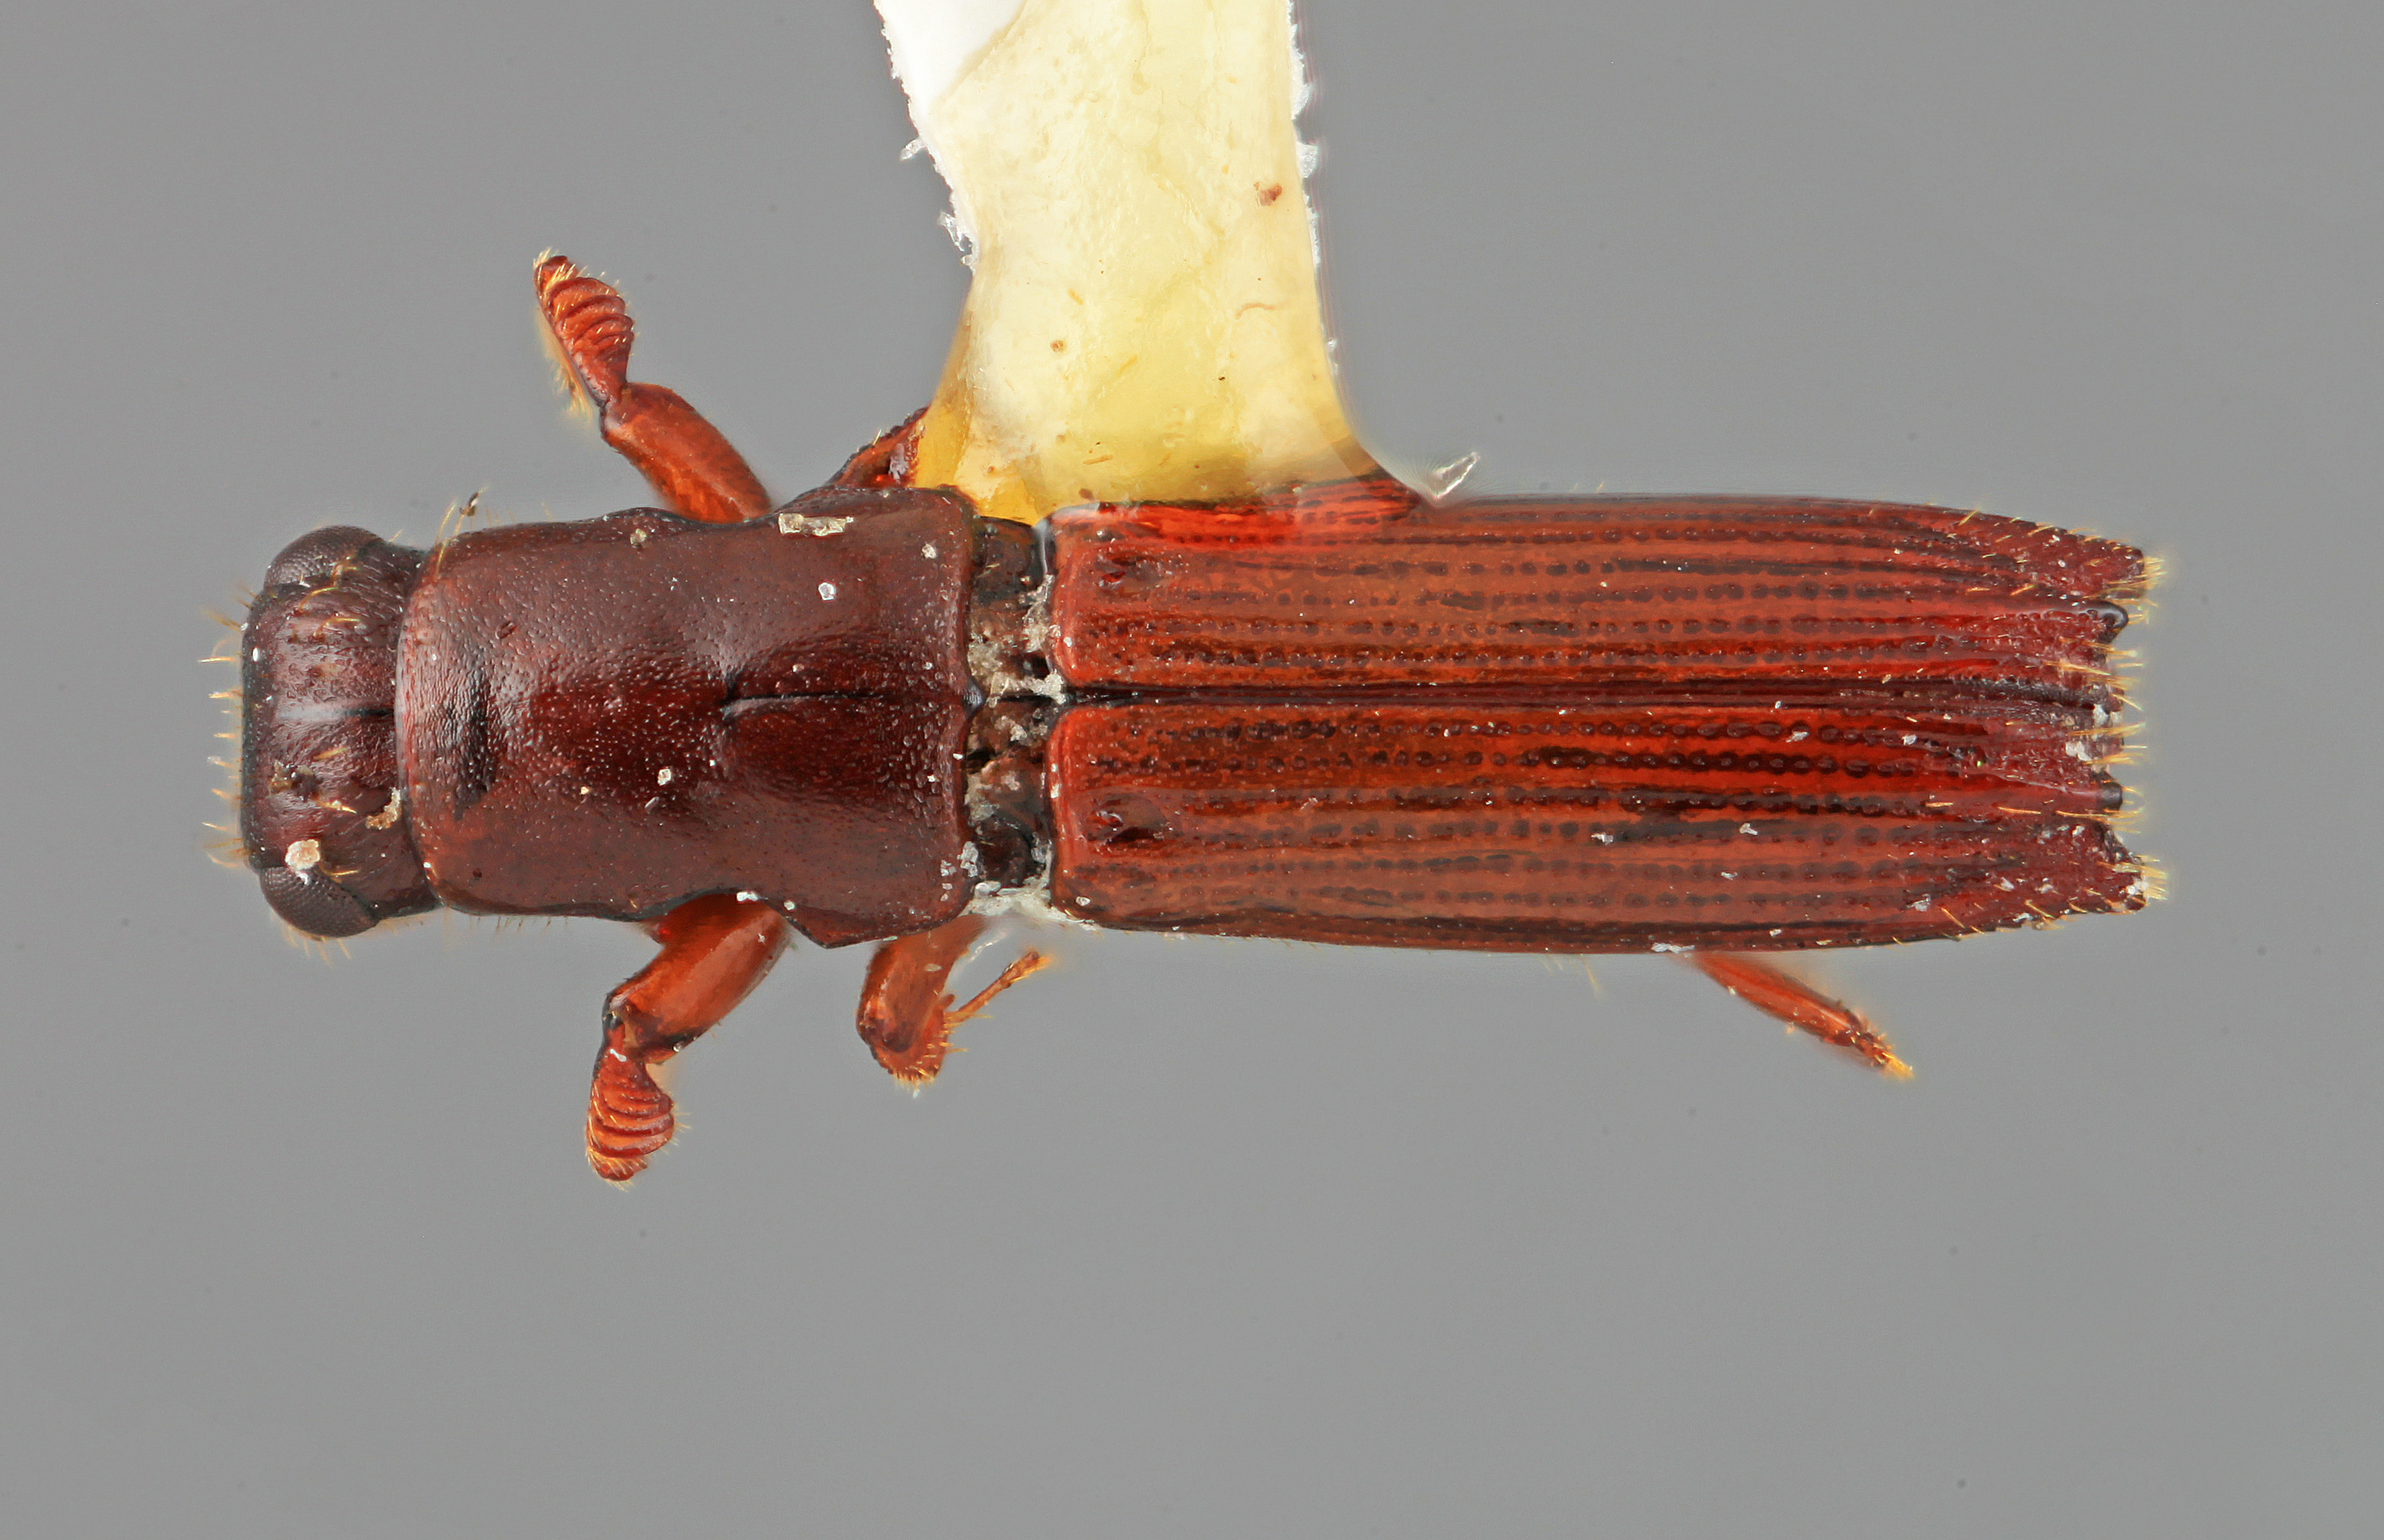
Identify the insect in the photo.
Platypus prenexus
